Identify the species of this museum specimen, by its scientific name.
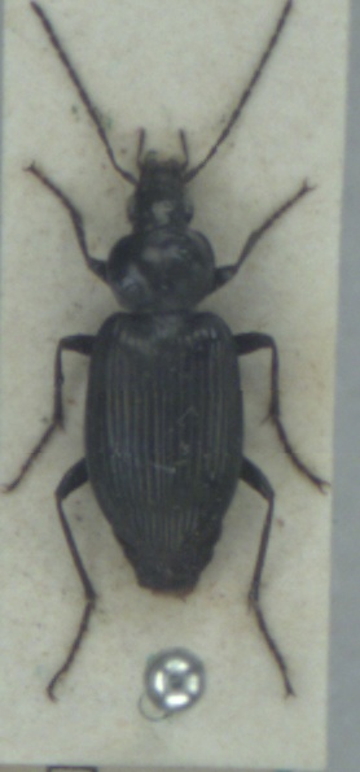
Agonum viduum
